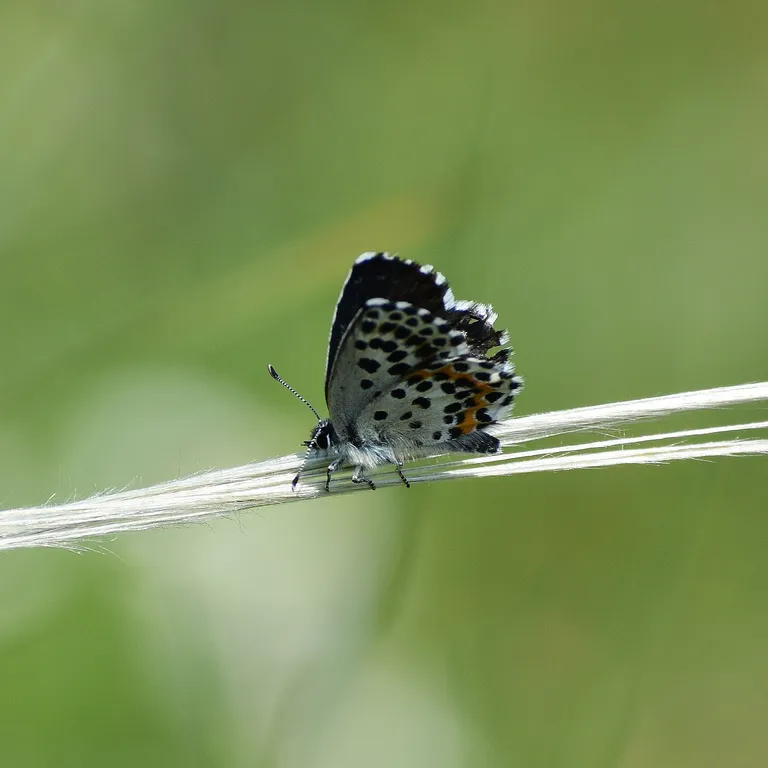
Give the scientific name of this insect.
Scolitantides orion
